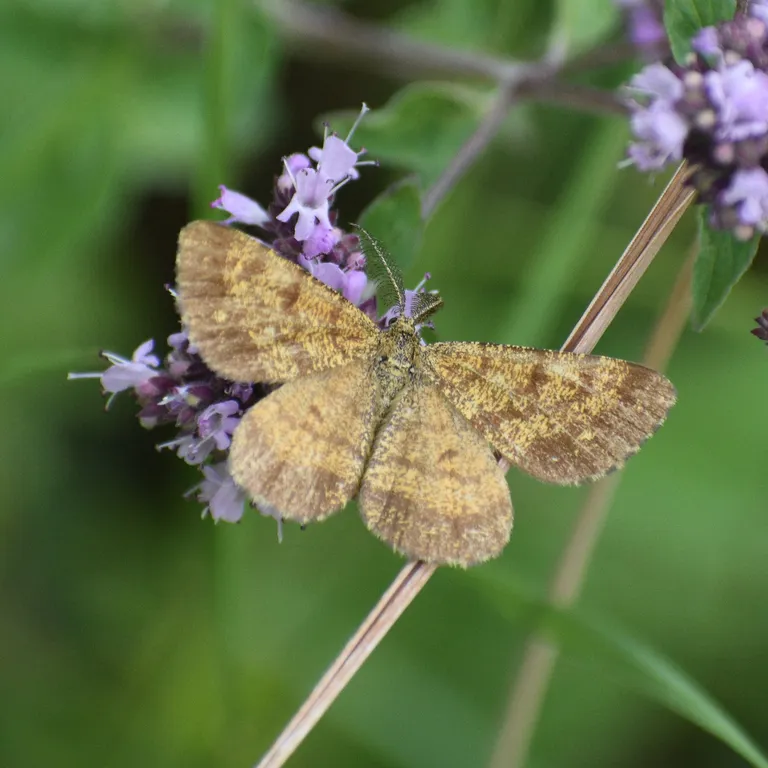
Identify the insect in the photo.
Ematurga atomaria
